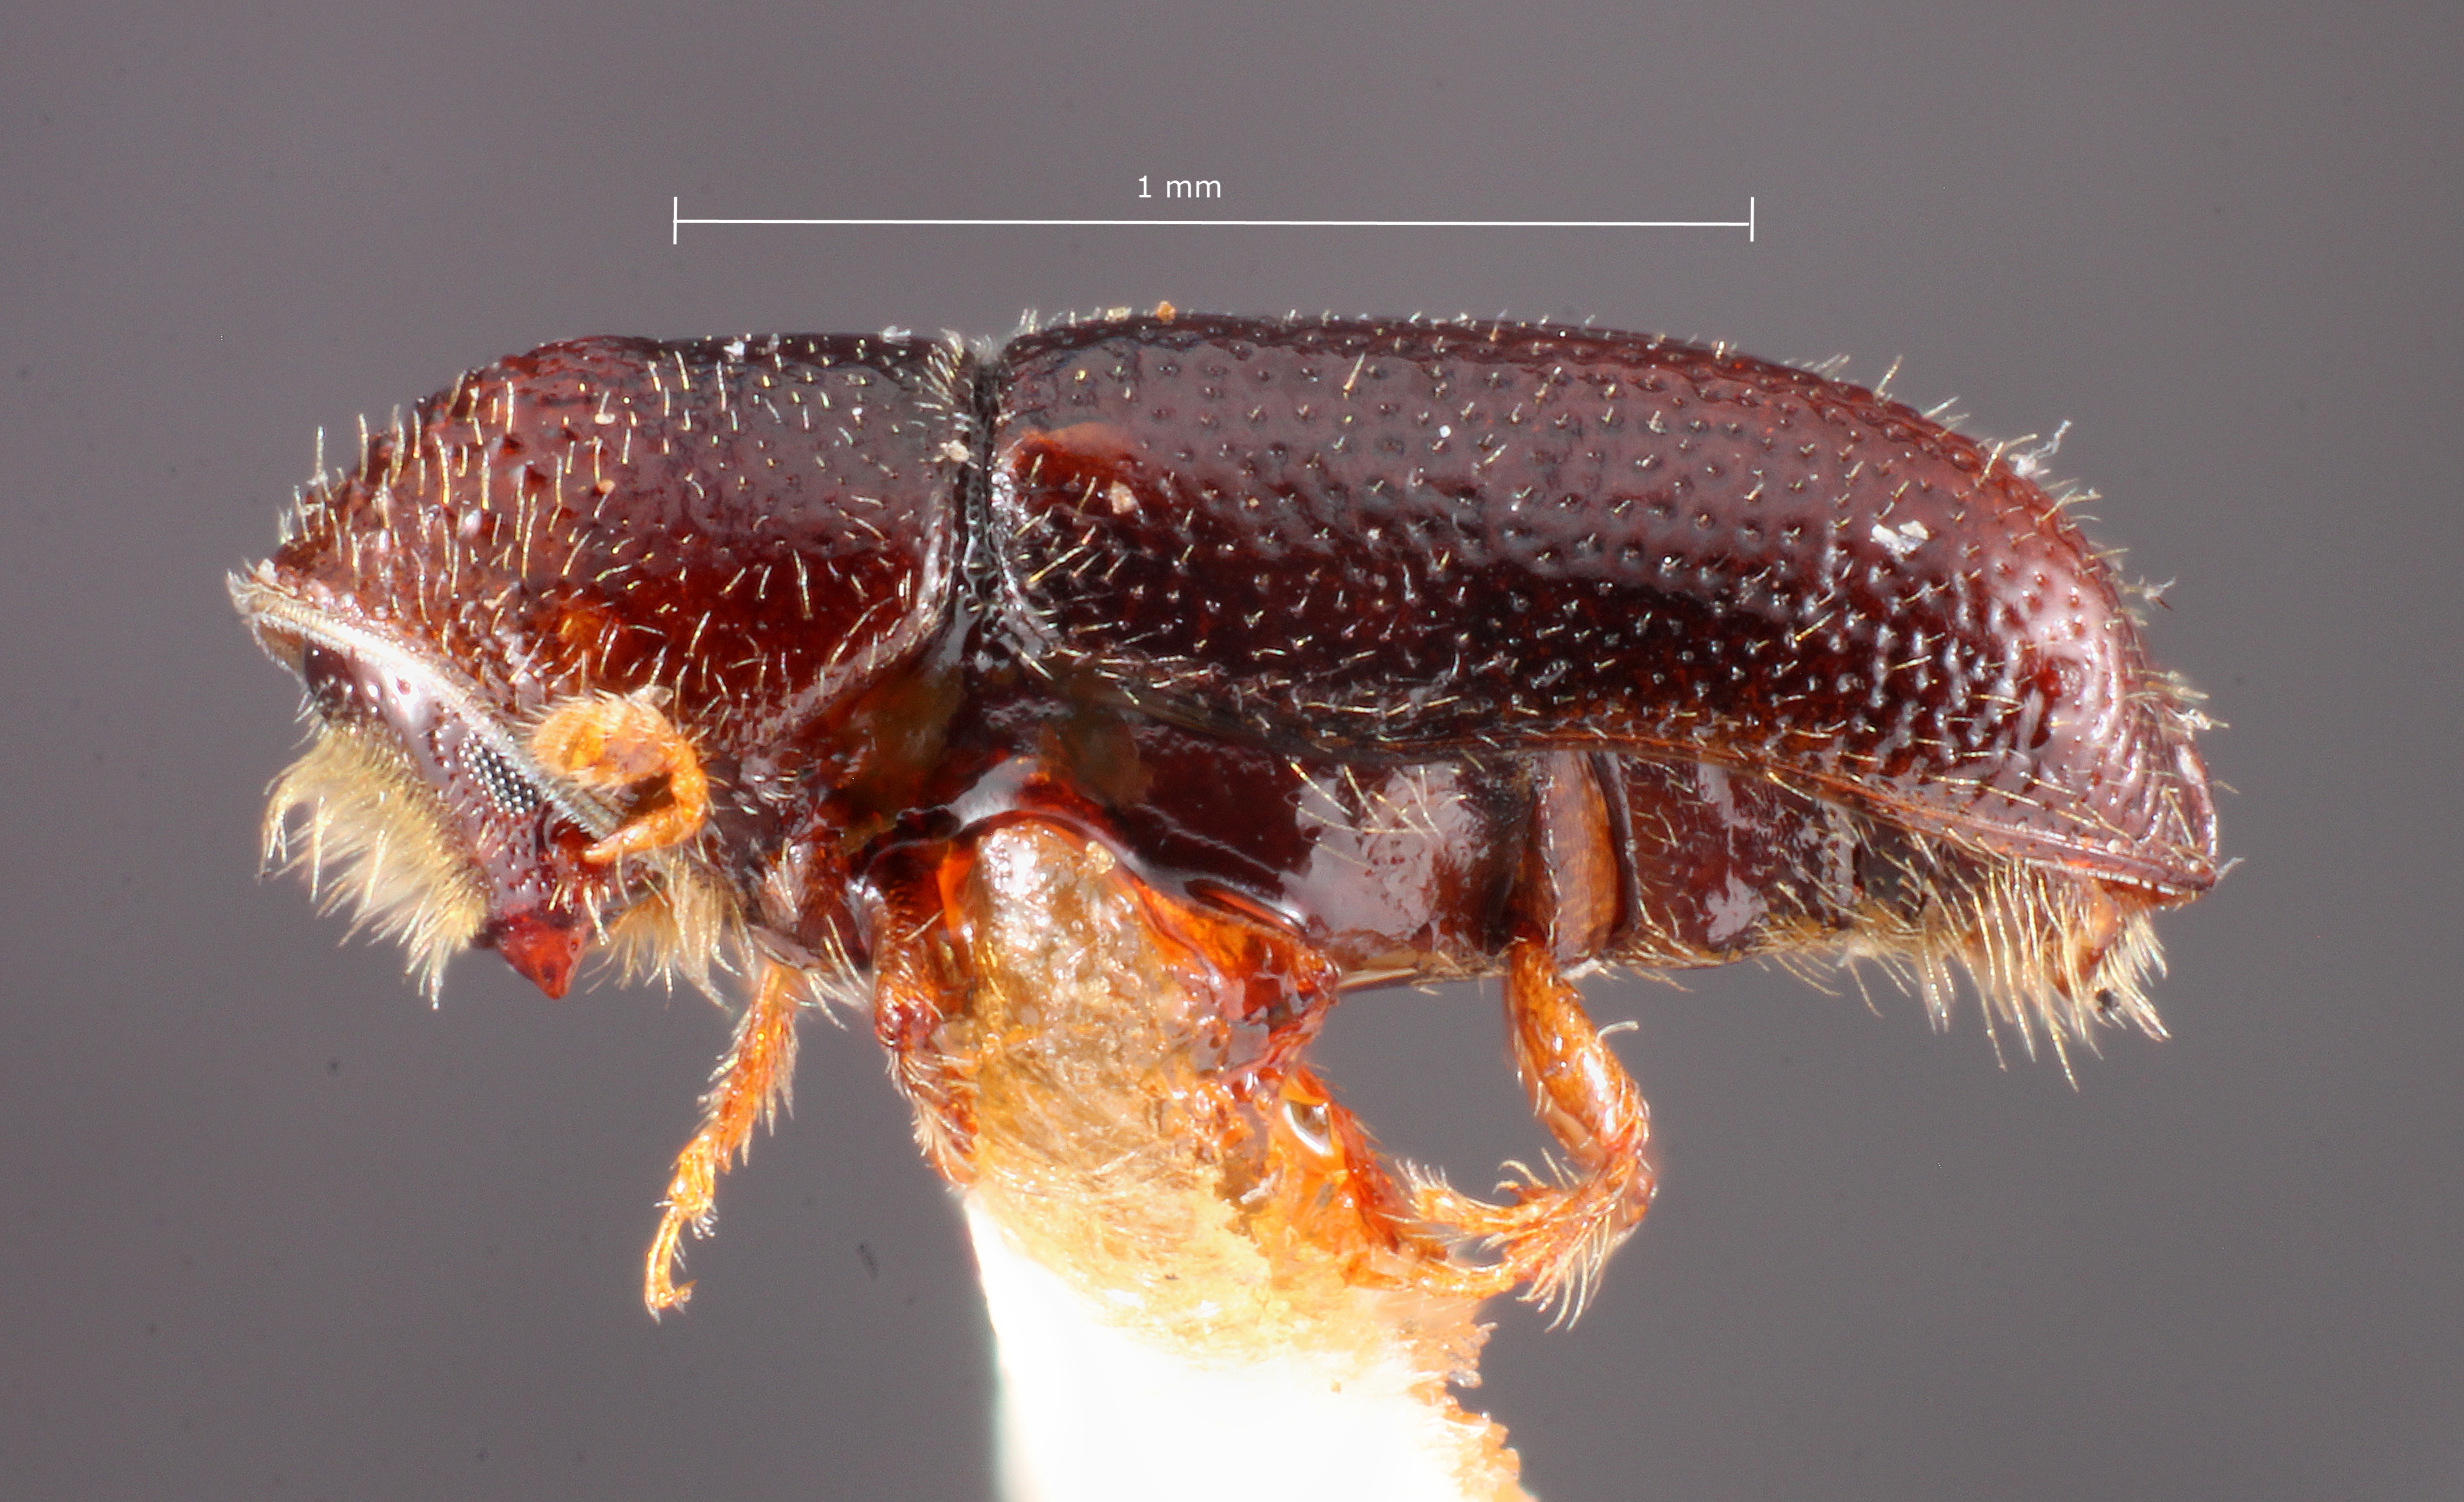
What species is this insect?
Pityophthorus burkei
